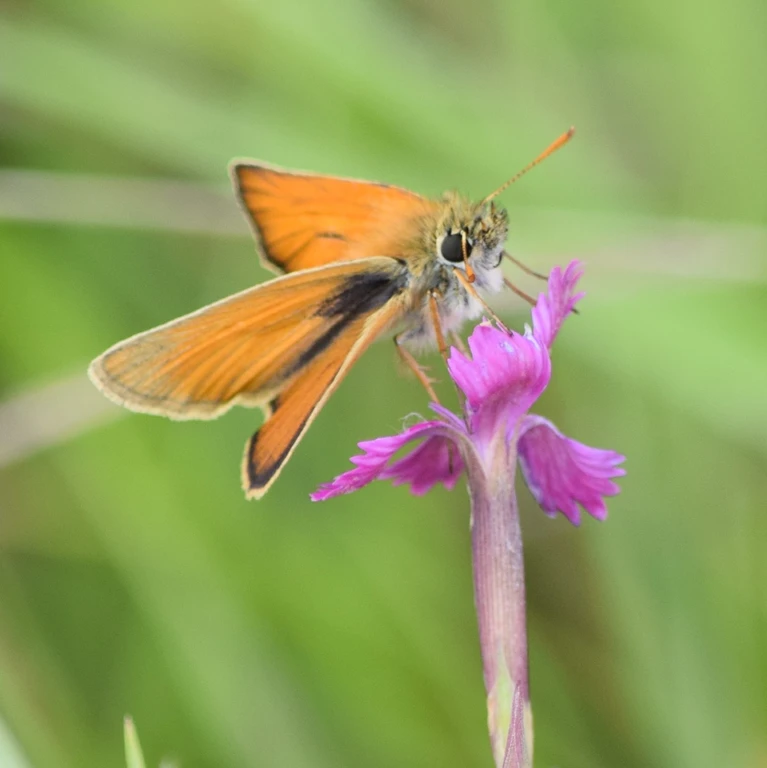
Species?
Thymelicus sylvestris
